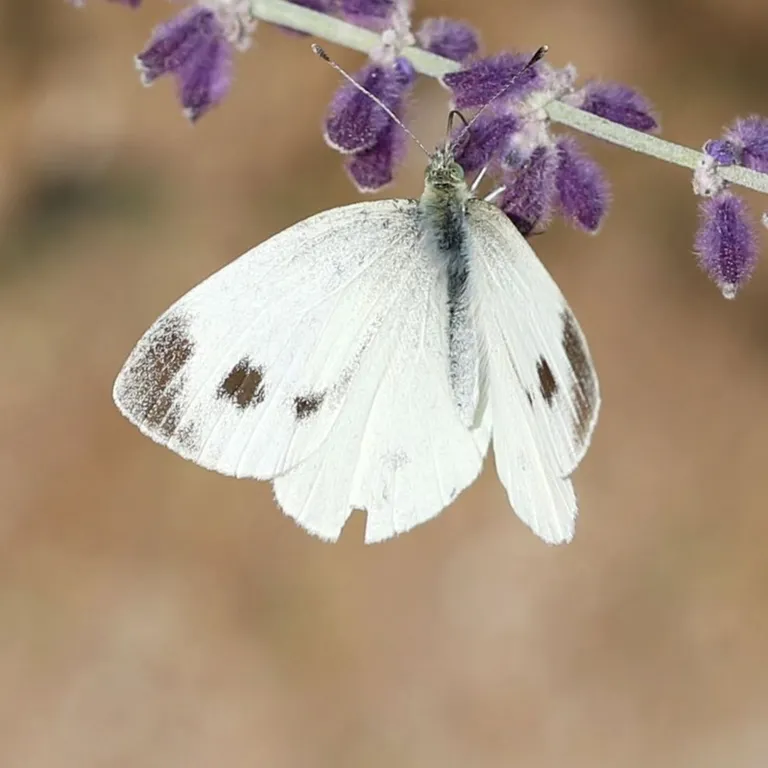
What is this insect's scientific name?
Pieris mannii
